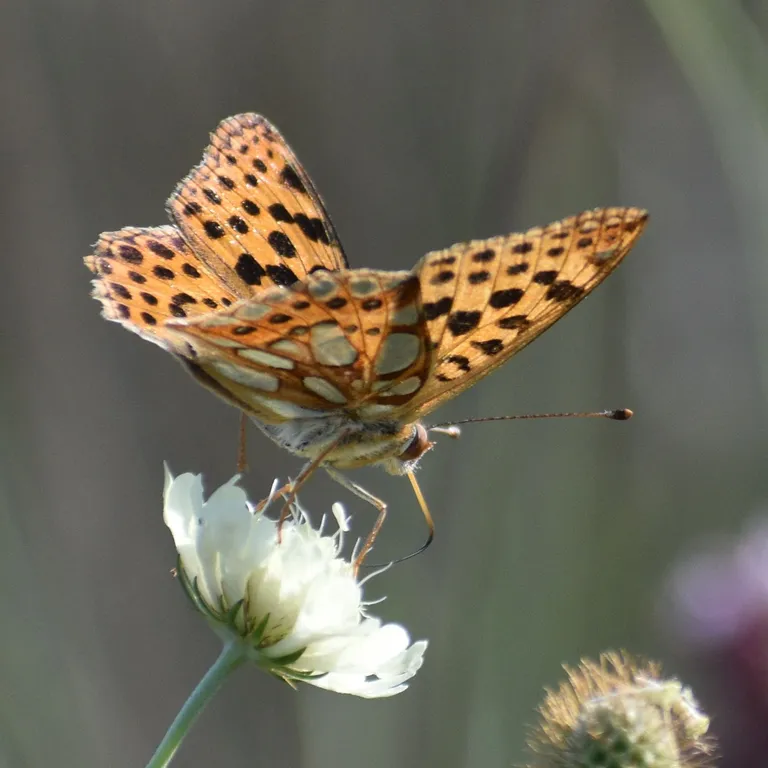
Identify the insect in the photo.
Issoria lathonia
